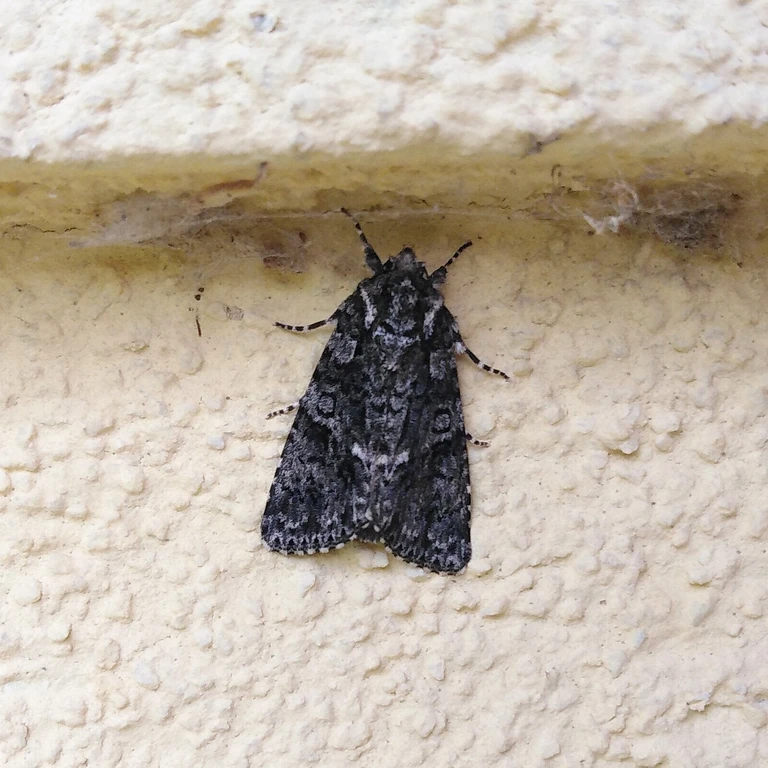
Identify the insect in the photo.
Acronicta rumicis
